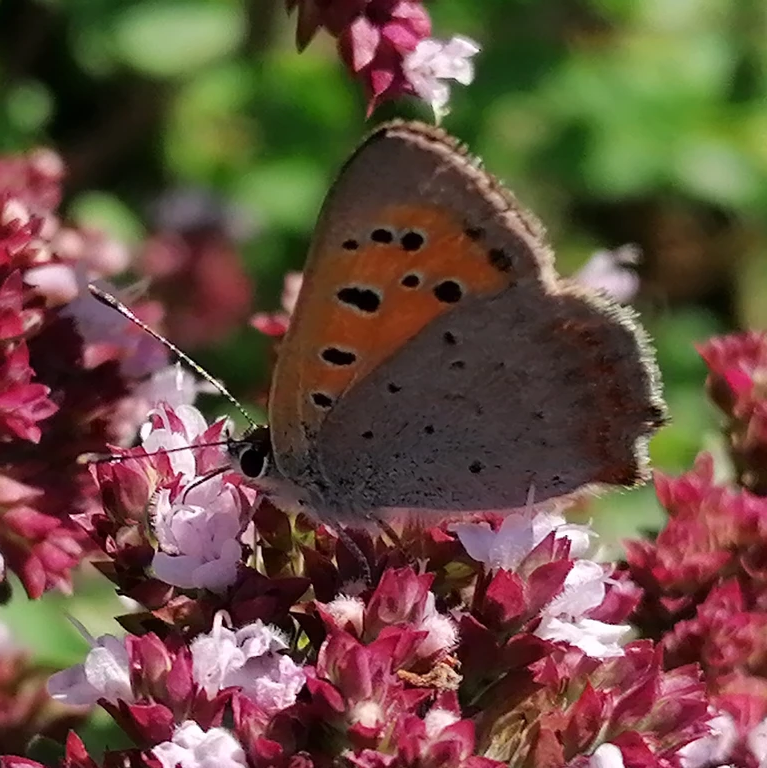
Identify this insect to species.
Lycaena phlaeas
